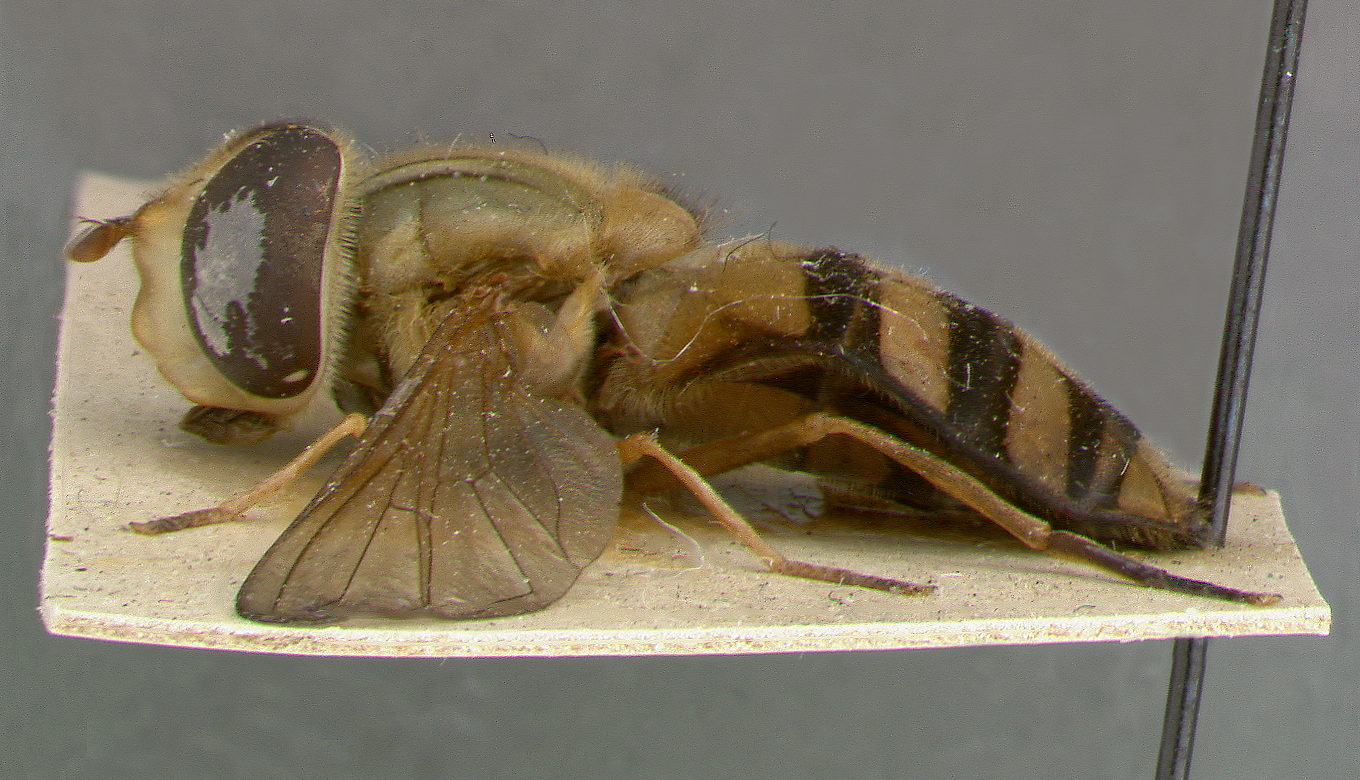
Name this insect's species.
Syrphus latus
